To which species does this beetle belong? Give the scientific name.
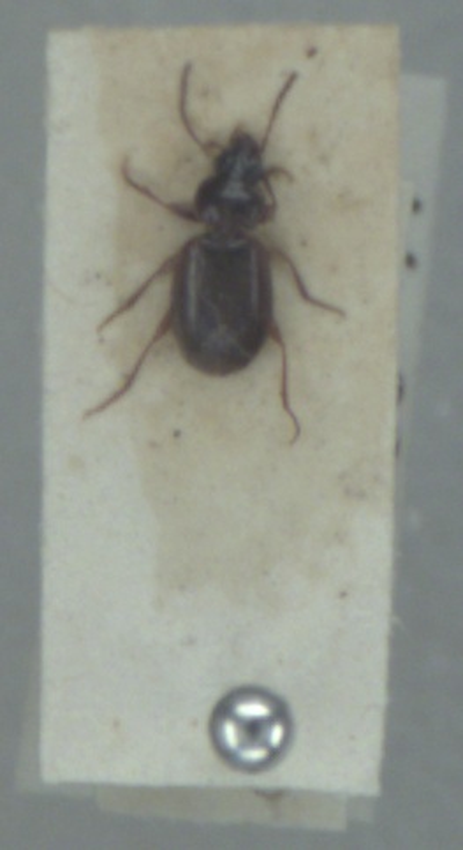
Trechus obtusus
